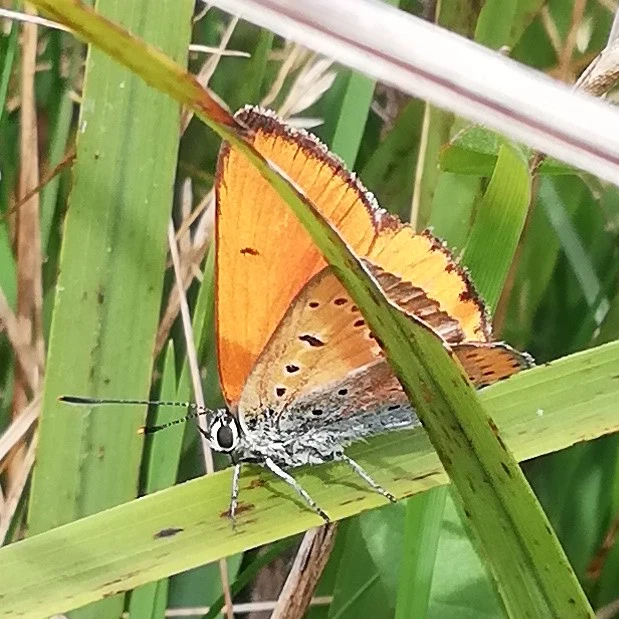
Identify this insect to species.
Lycaena dispar
